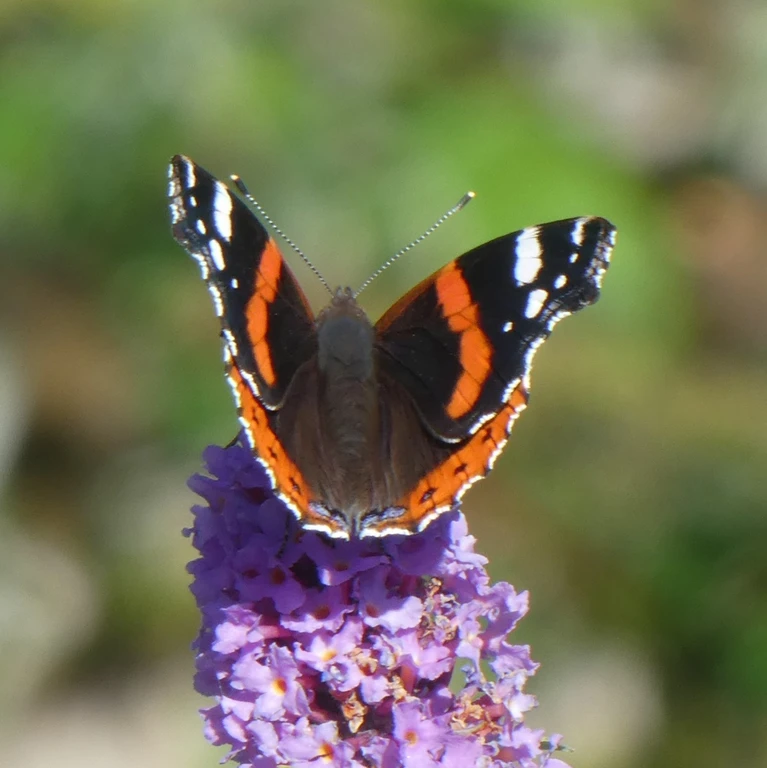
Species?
Vanessa atalanta
